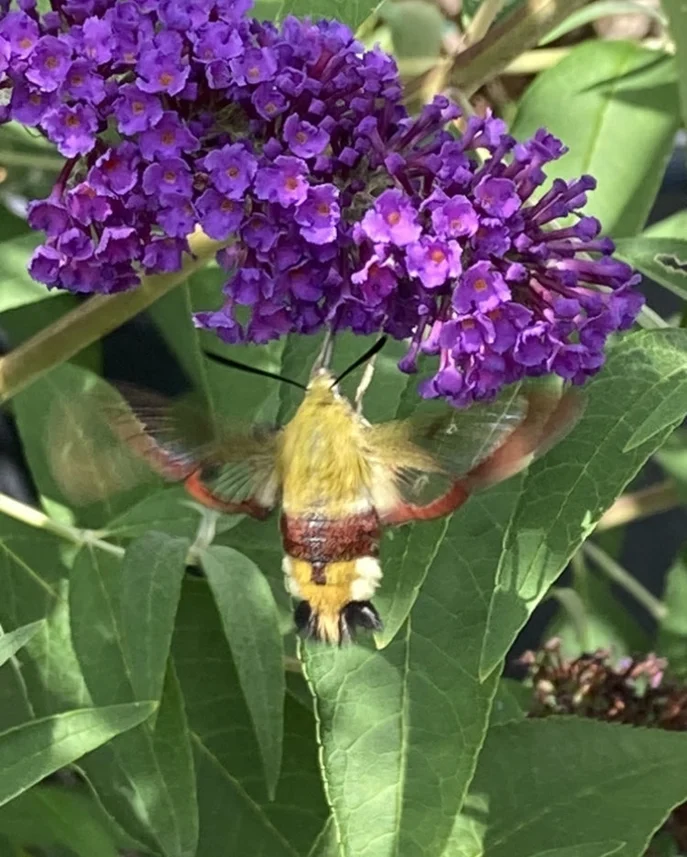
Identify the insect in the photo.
Hemaris fuciformis
